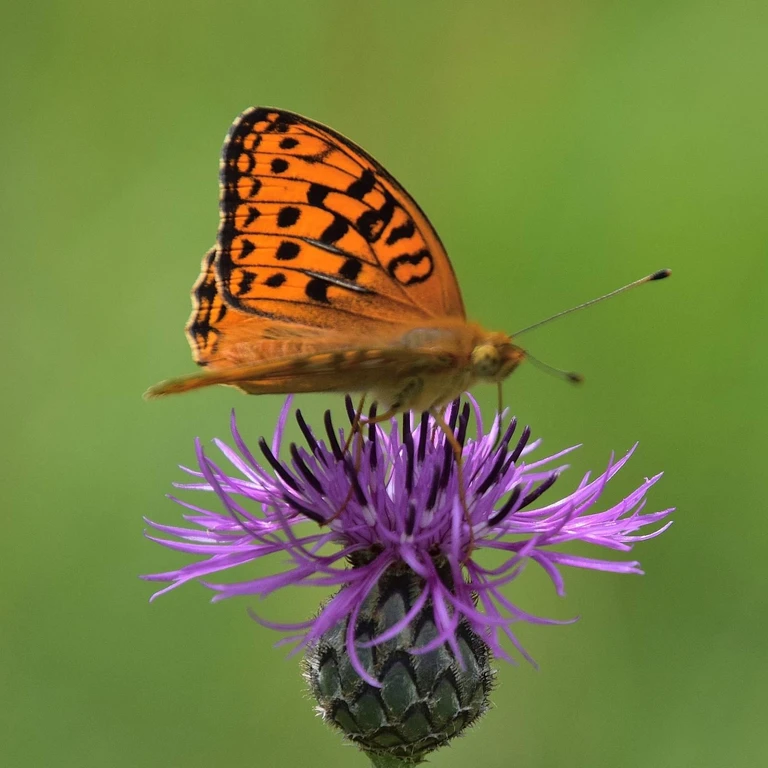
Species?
Fabriciana adippe
